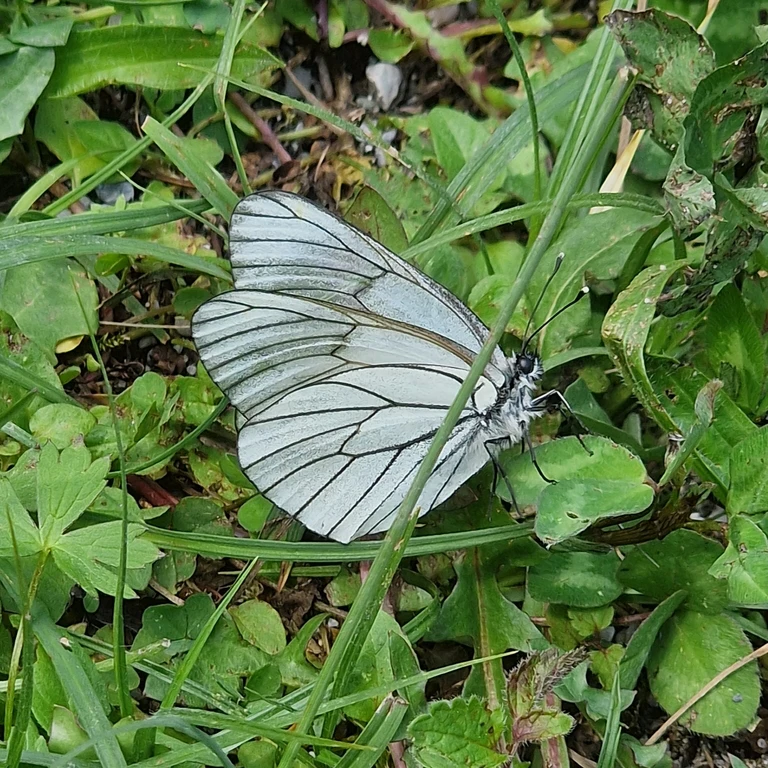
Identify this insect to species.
Aporia crataegi
